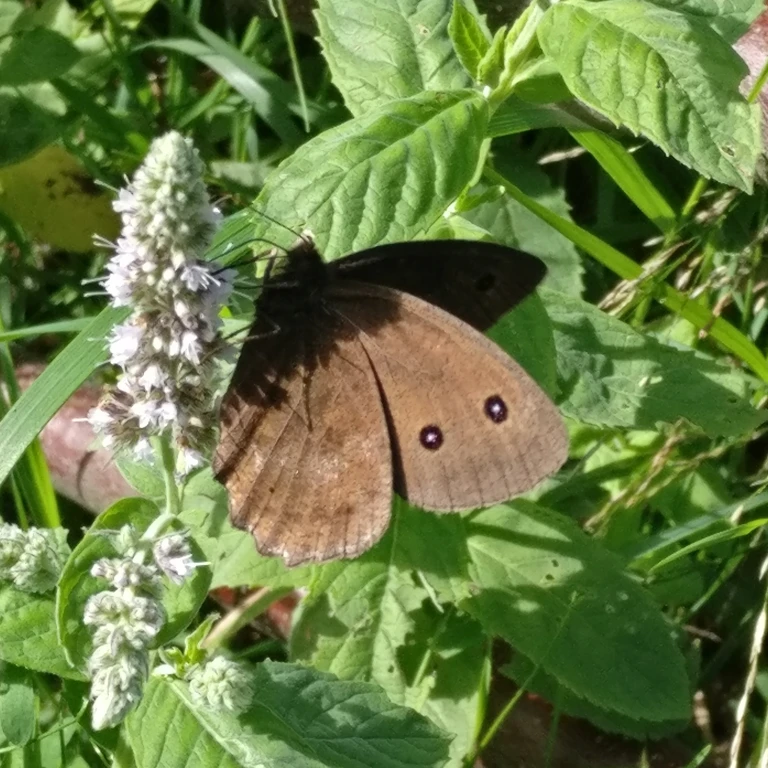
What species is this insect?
Minois dryas
